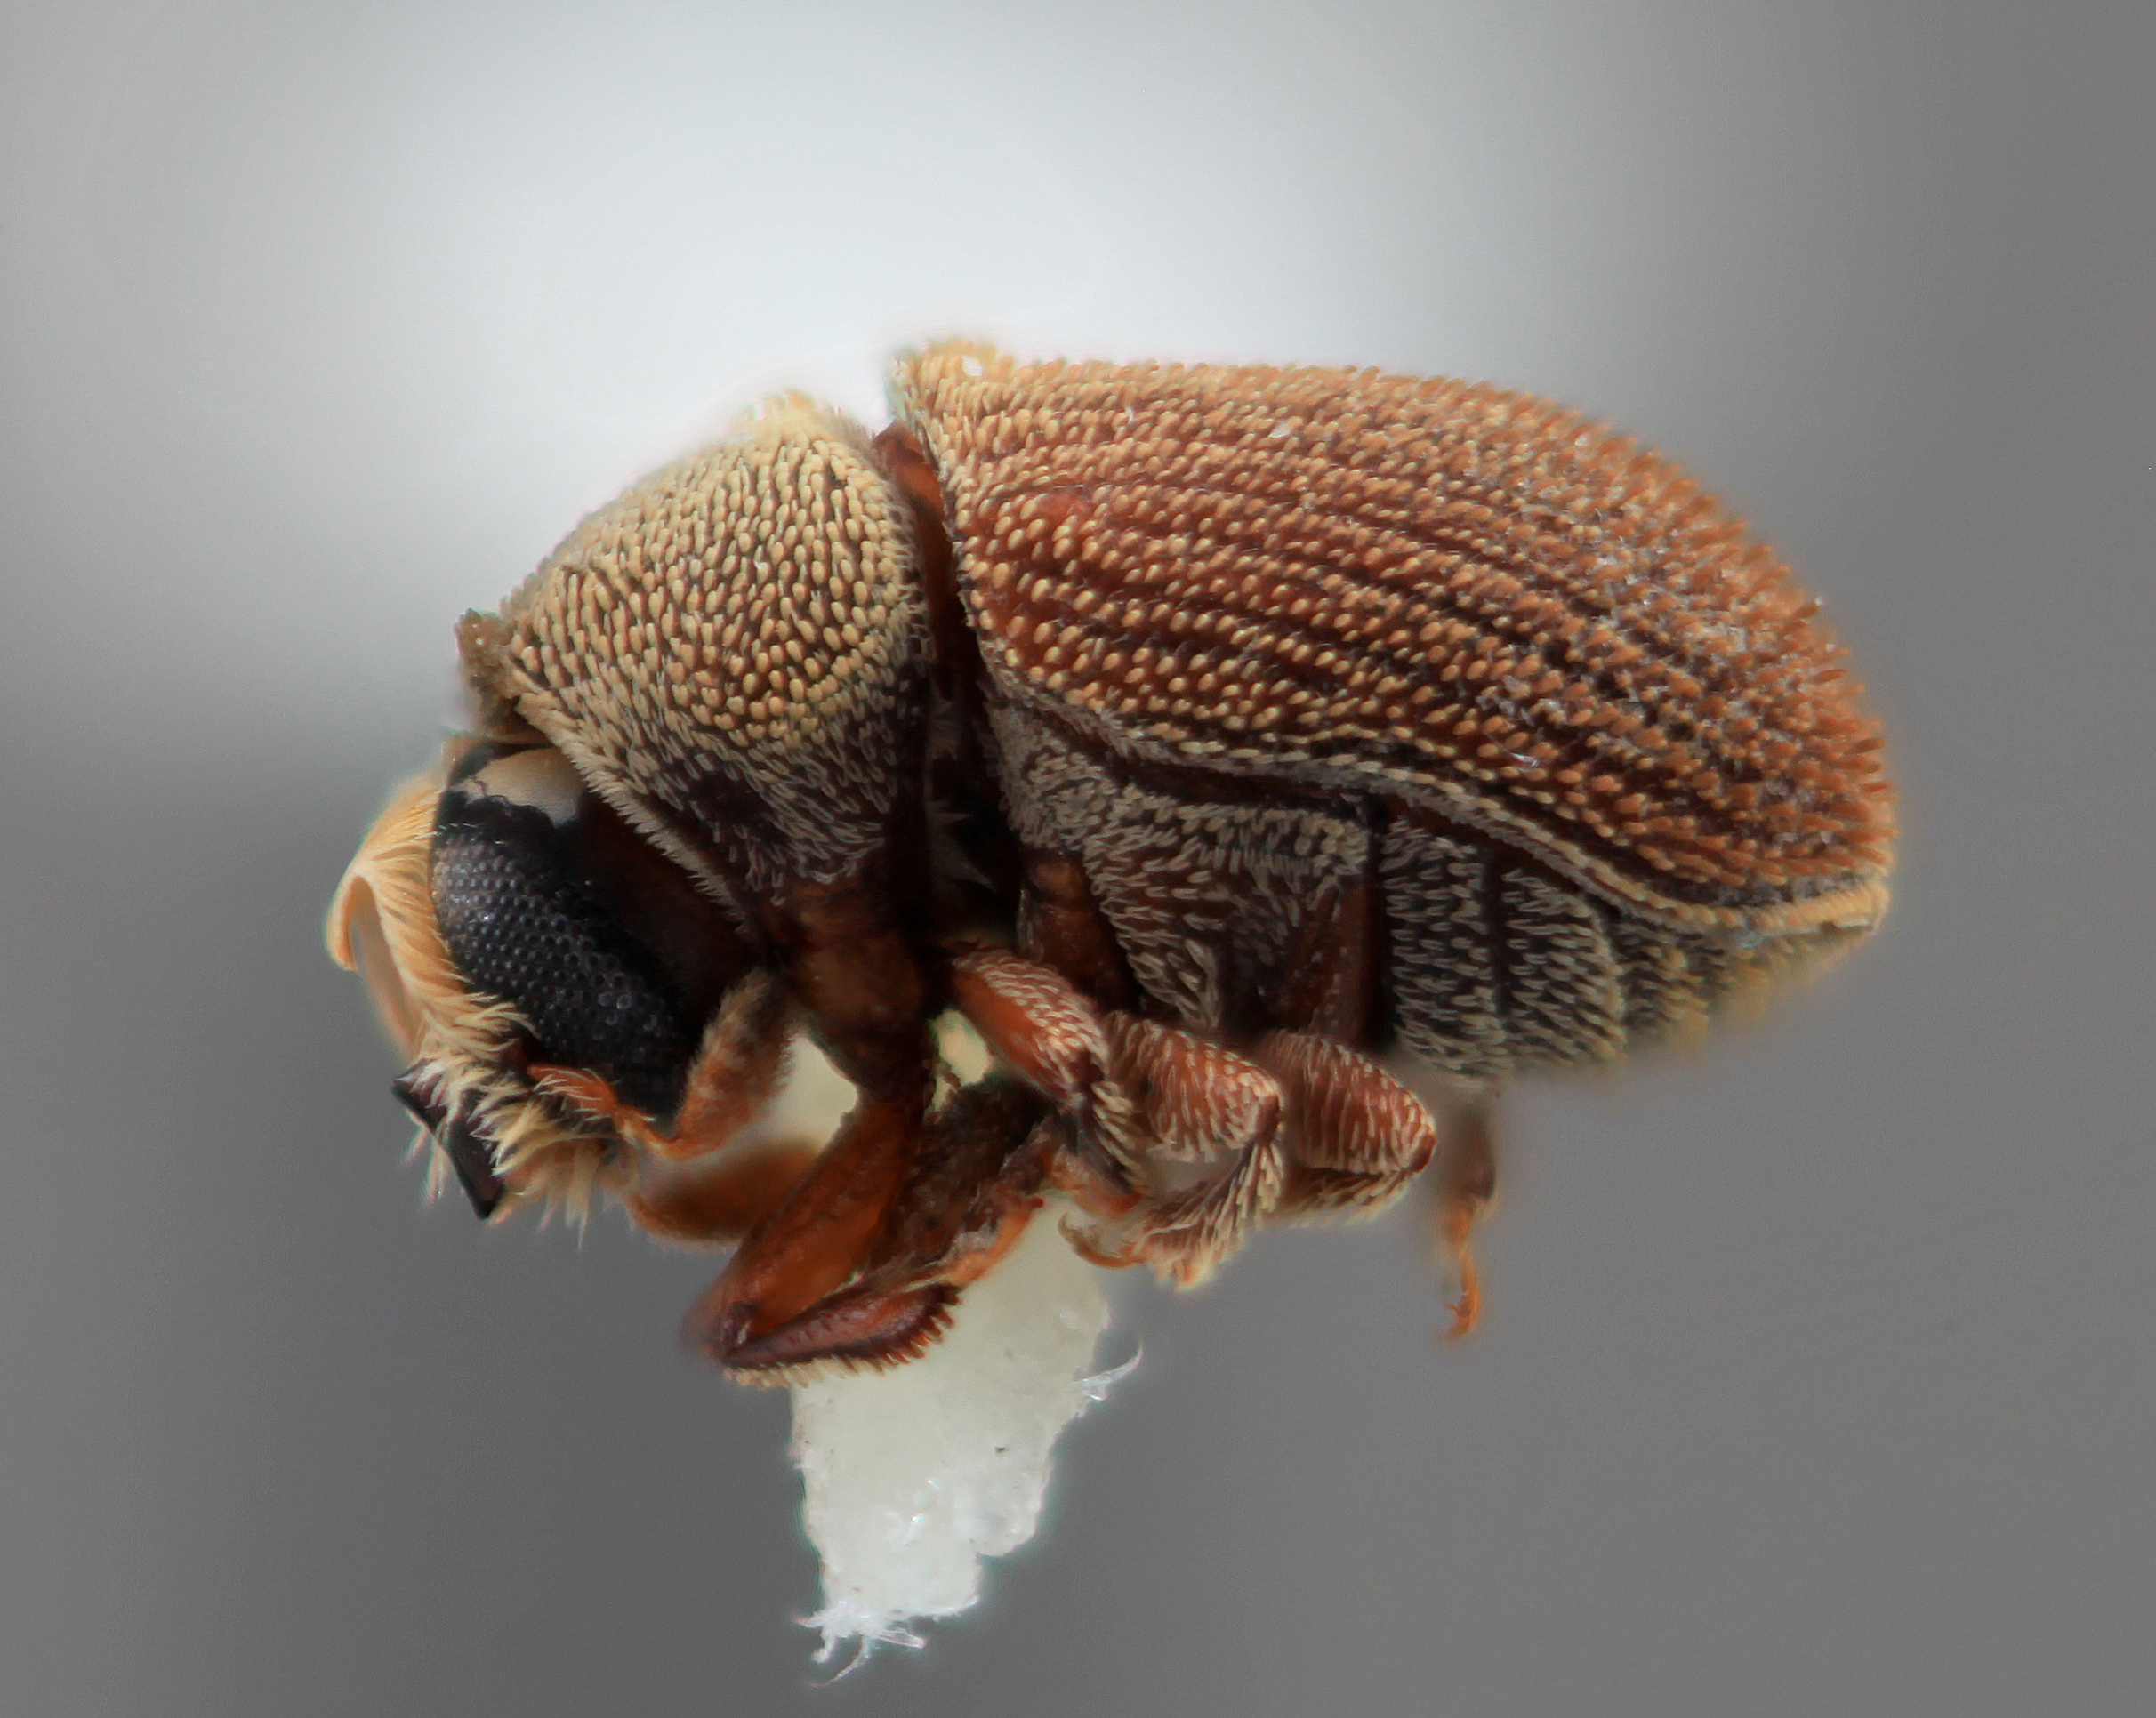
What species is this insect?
Chaetophloeus andinus
